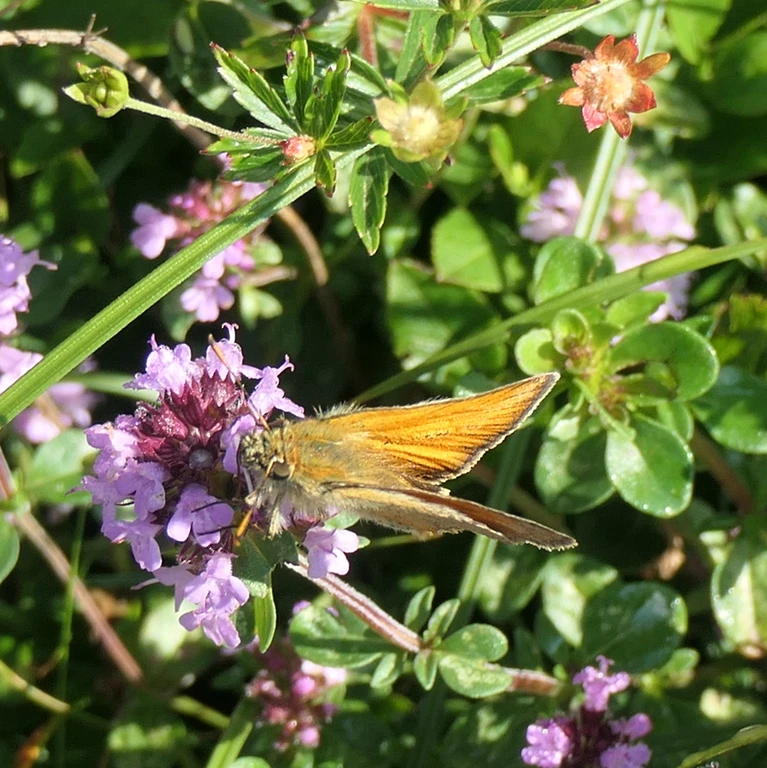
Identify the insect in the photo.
Ochlodes sylvanus (also Ochlodes venata)
